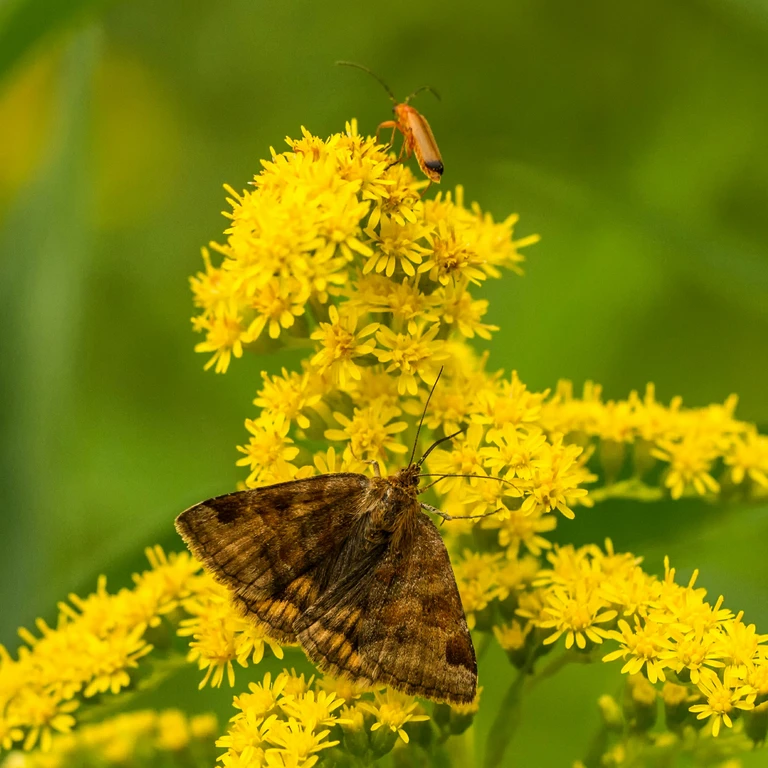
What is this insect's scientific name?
Euclidia glyphica
